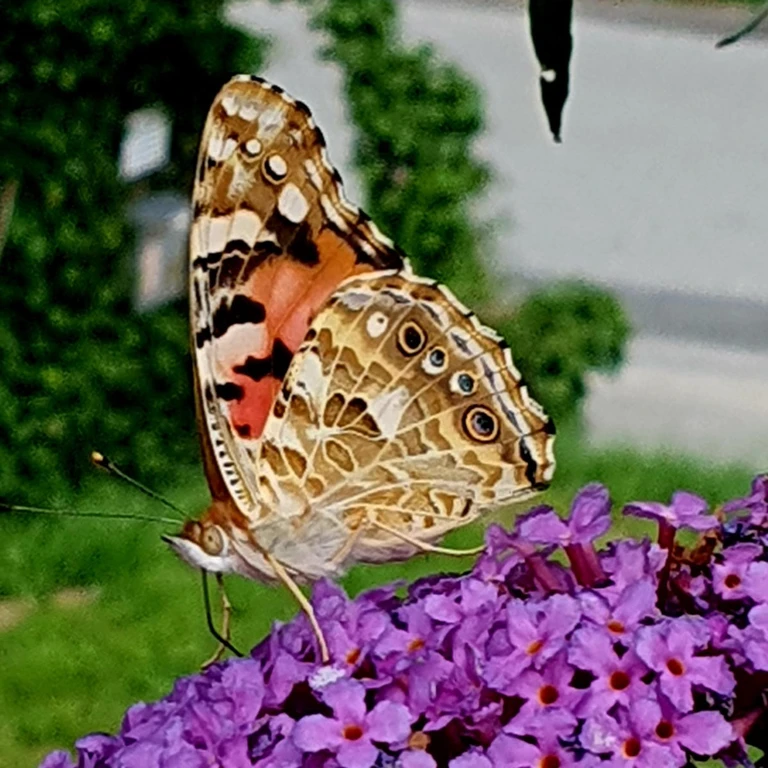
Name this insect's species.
Vanessa cardui
